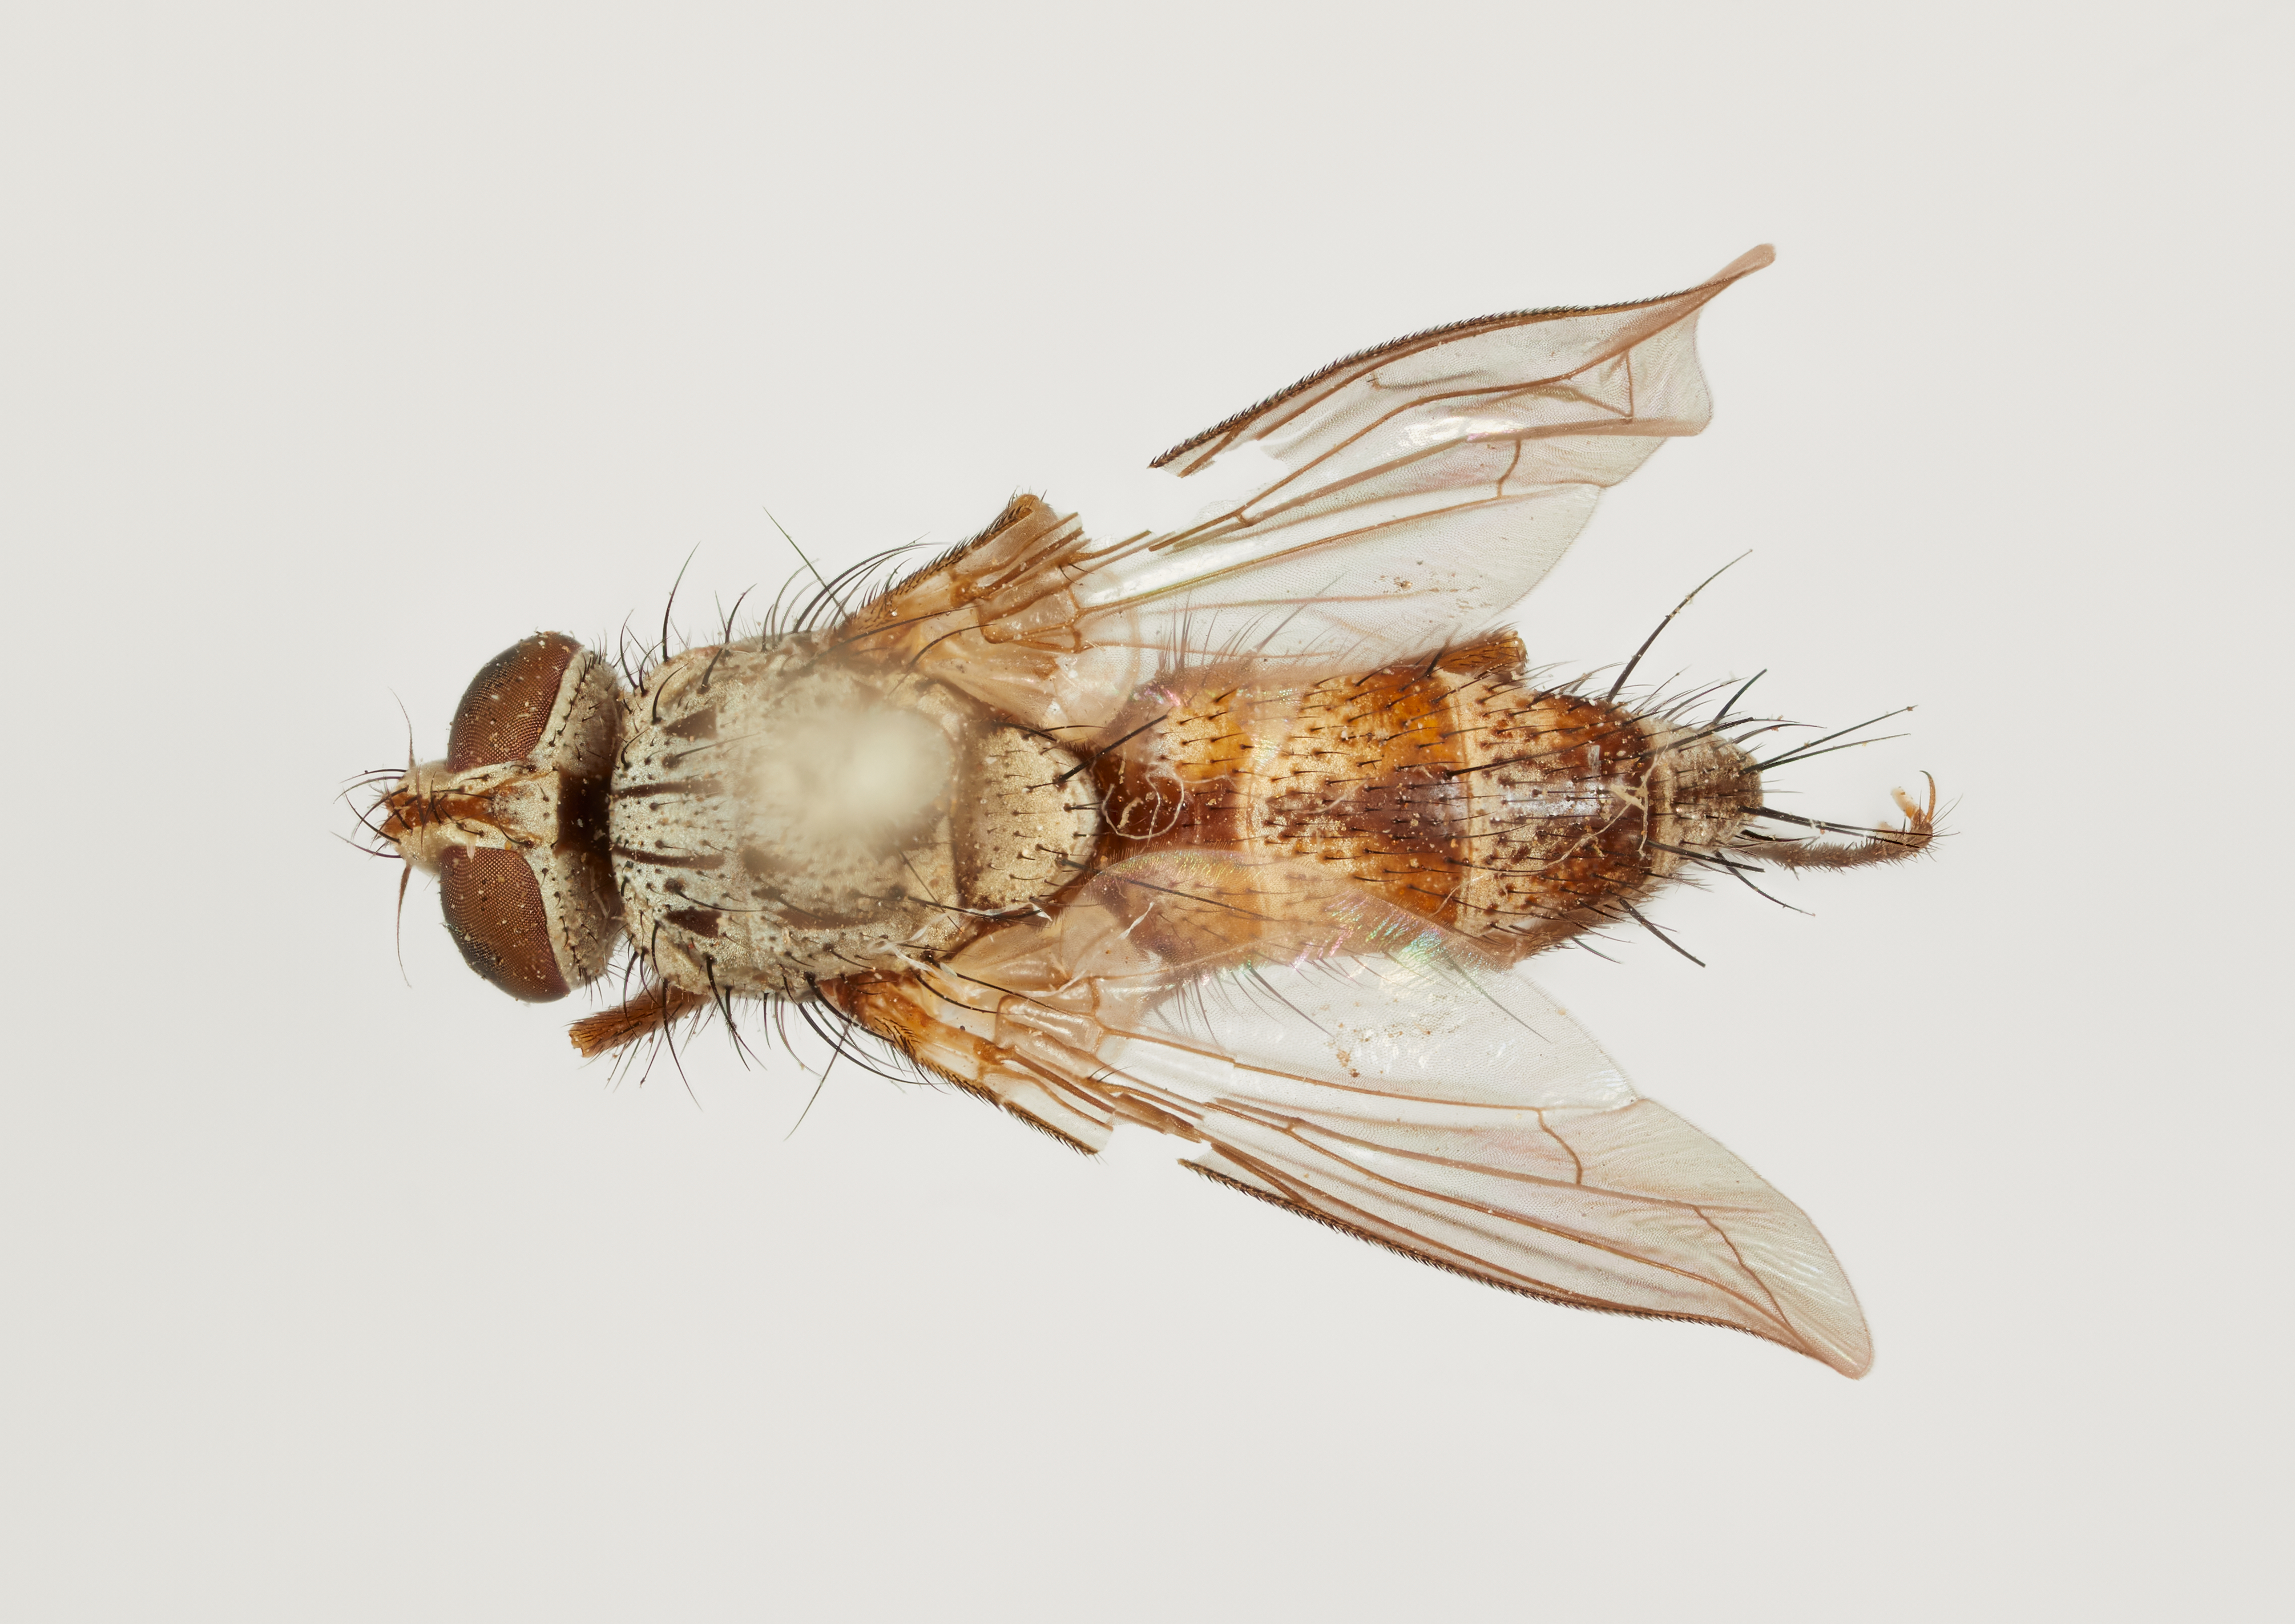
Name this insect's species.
Hypostena gracilis
